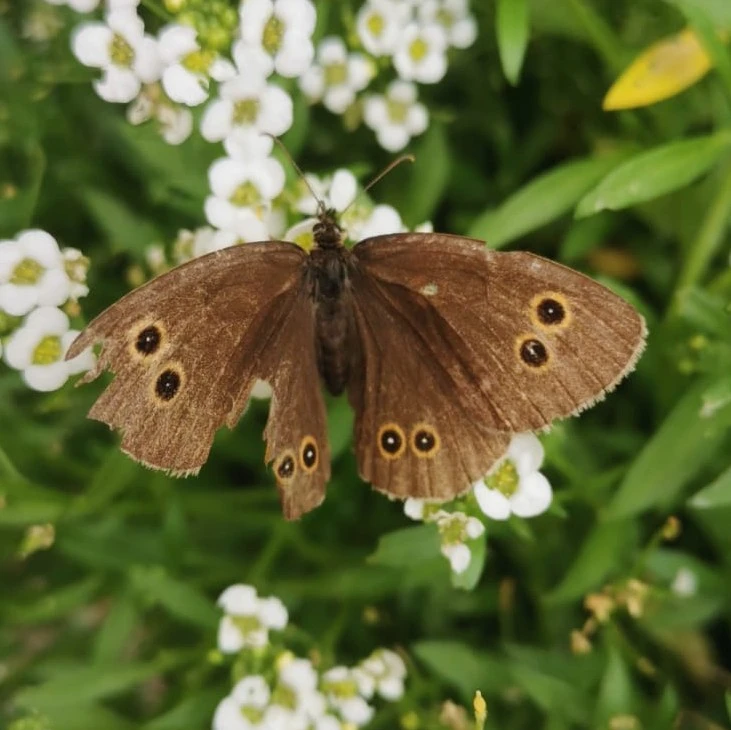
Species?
Aphantopus hyperantus
